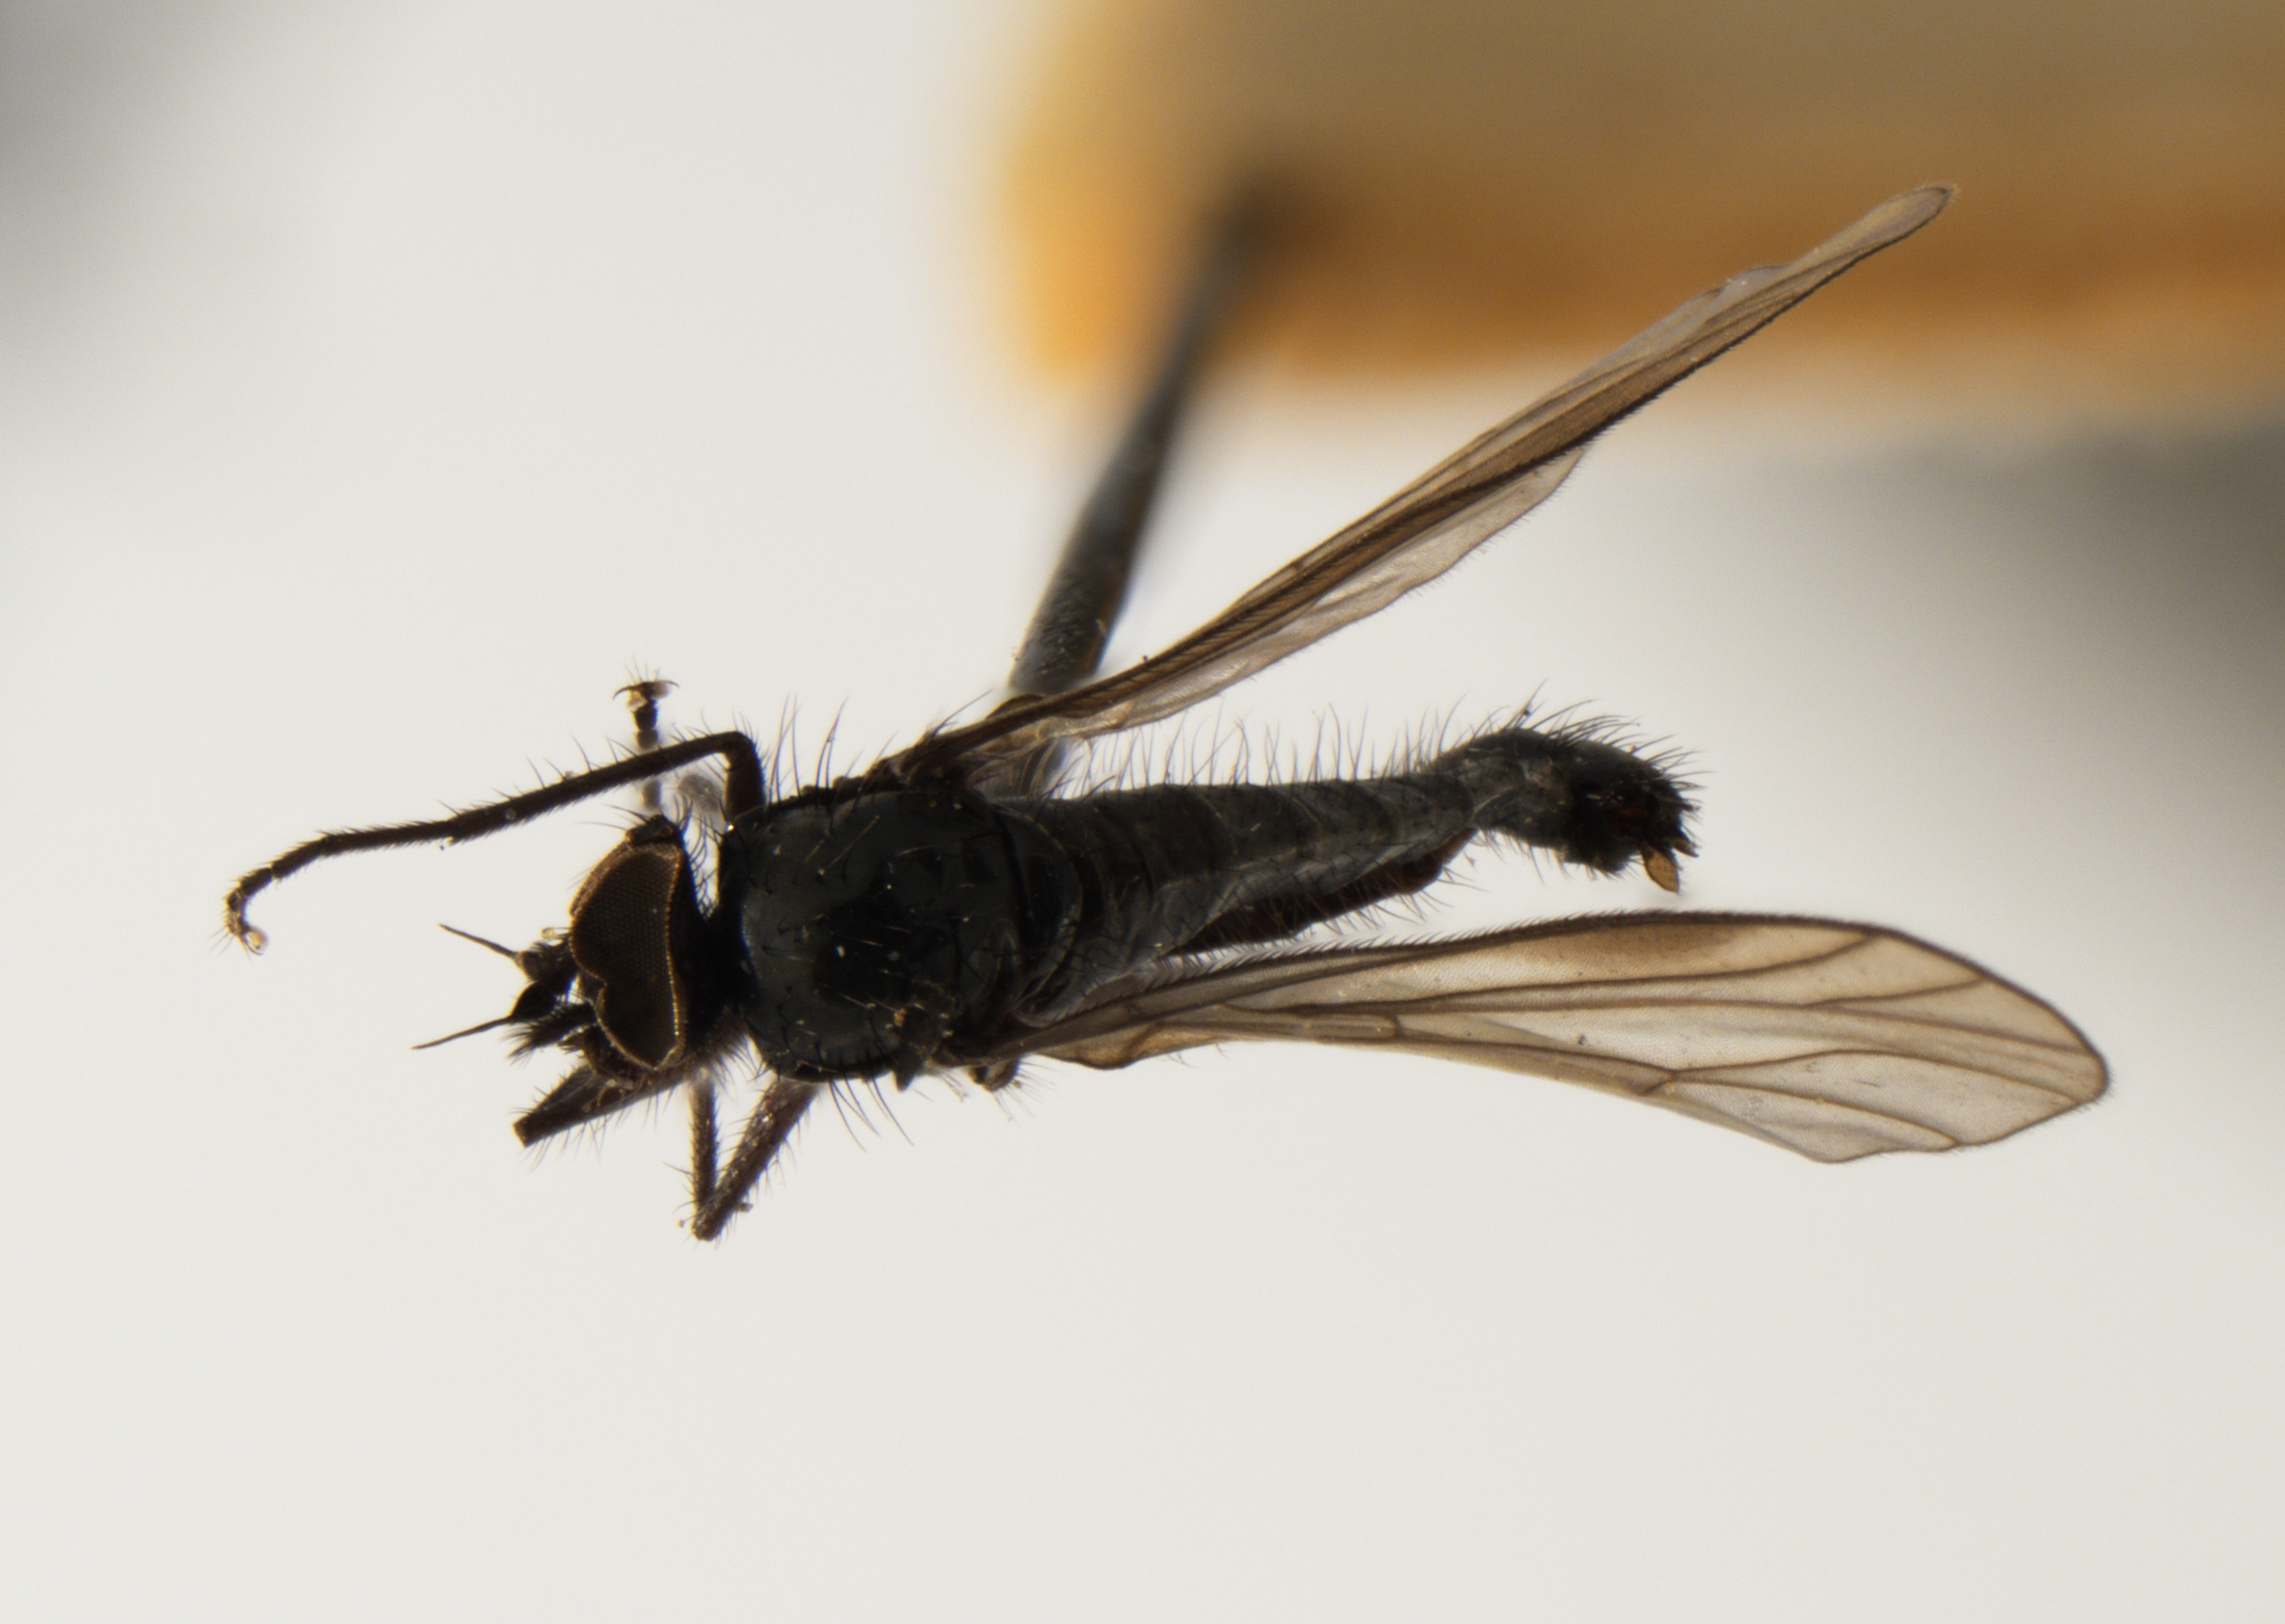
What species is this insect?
Apalocnemis oreas
